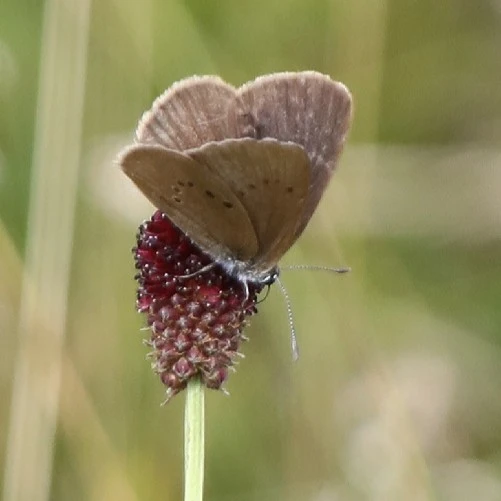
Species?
Phengaris nausithous (also Maculinea nausithous)
